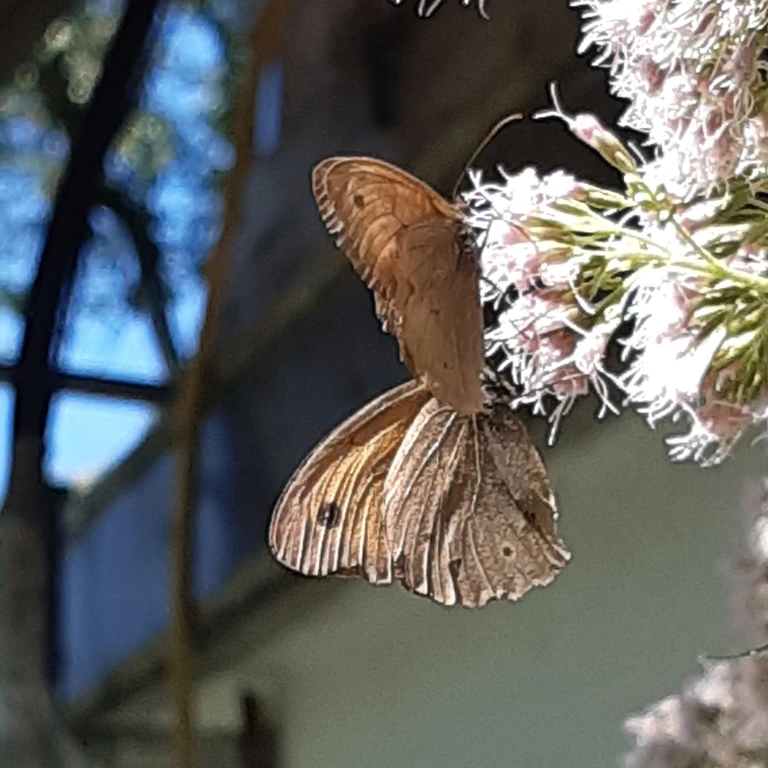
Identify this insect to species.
Maniola jurtina
